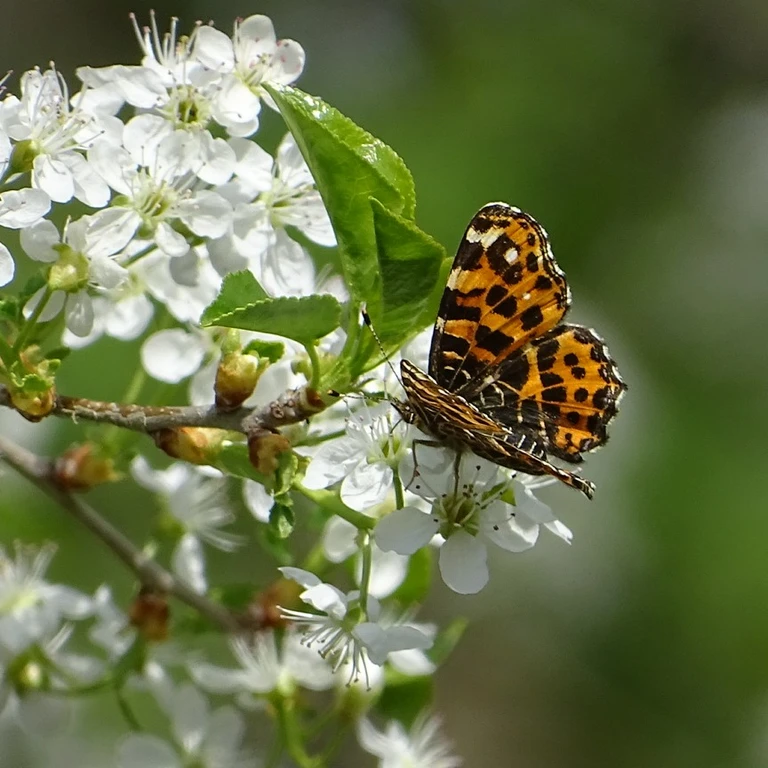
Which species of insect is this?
Araschnia levana
